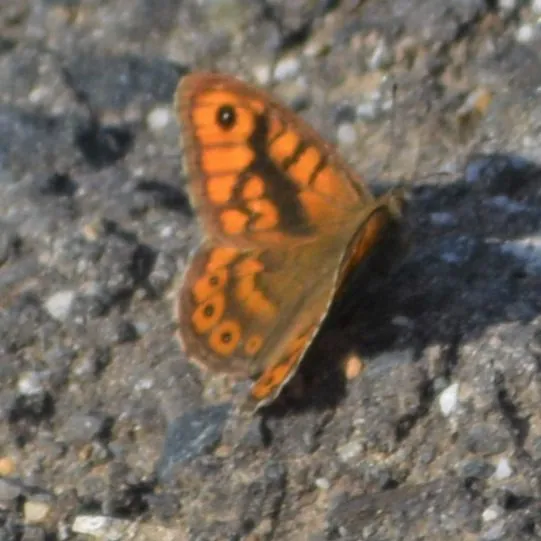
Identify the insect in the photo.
Lasiommata megera (also Pararge megera)
